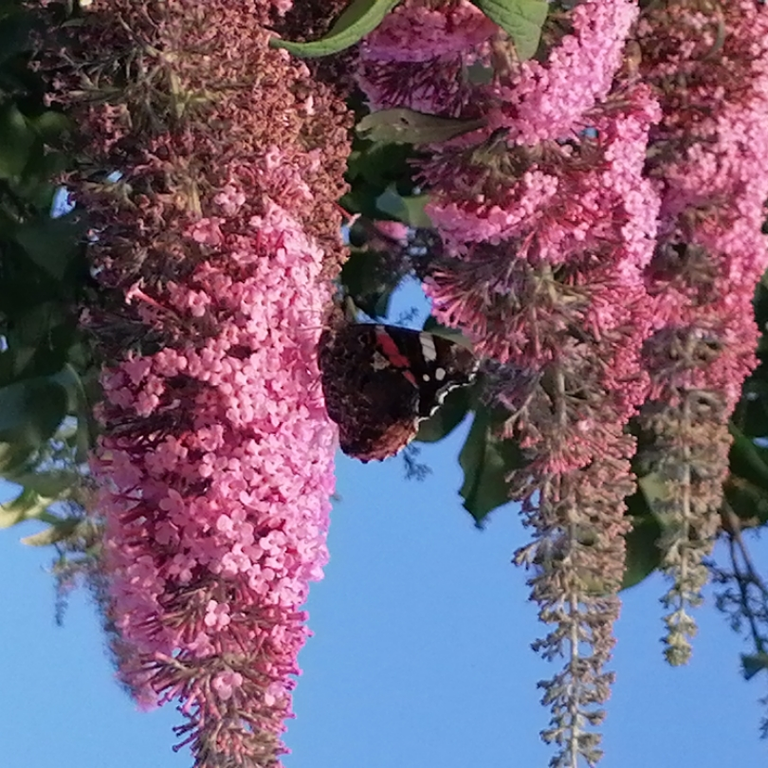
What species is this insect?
Vanessa atalanta
